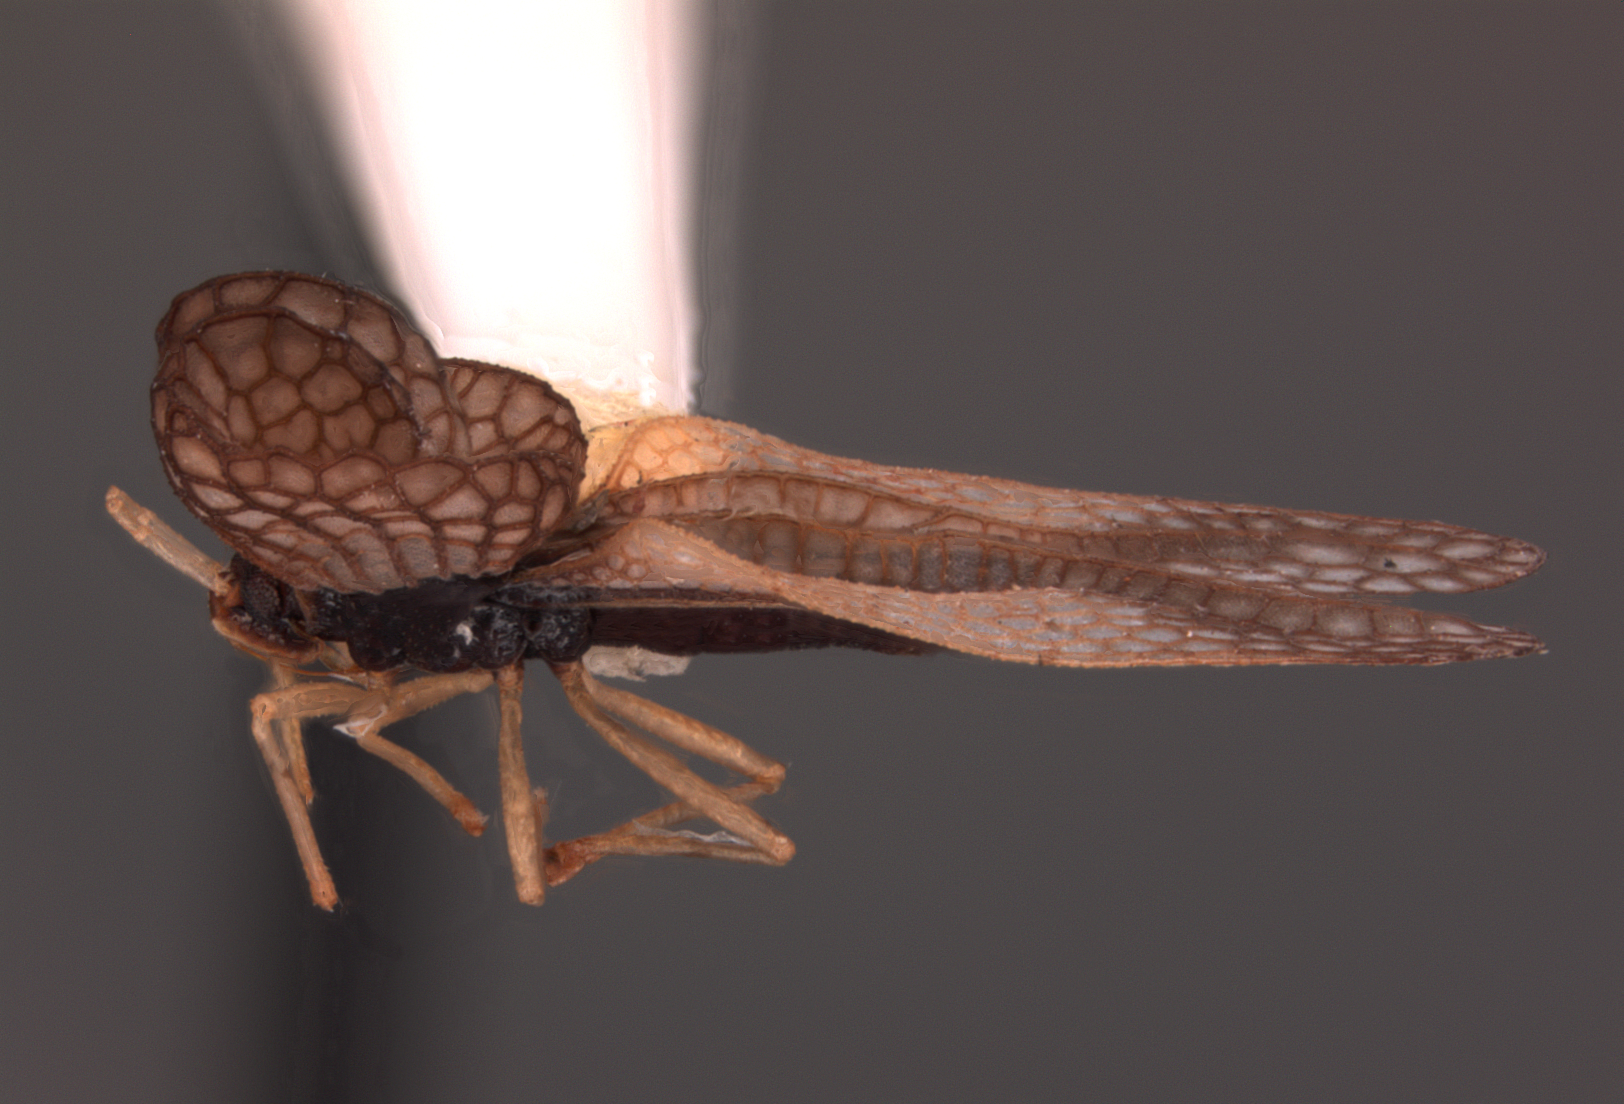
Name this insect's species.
Nesocypselas inannana
